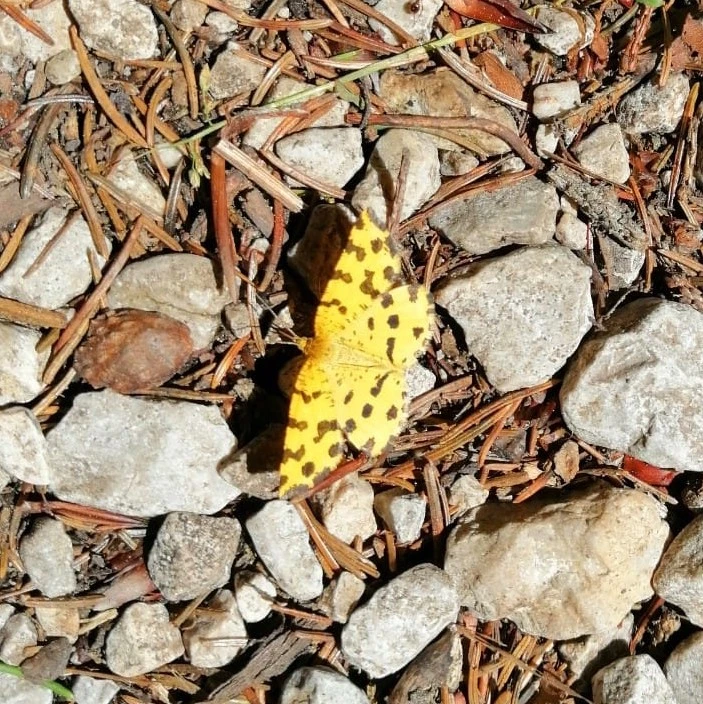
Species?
Pseudopanthera macularia
